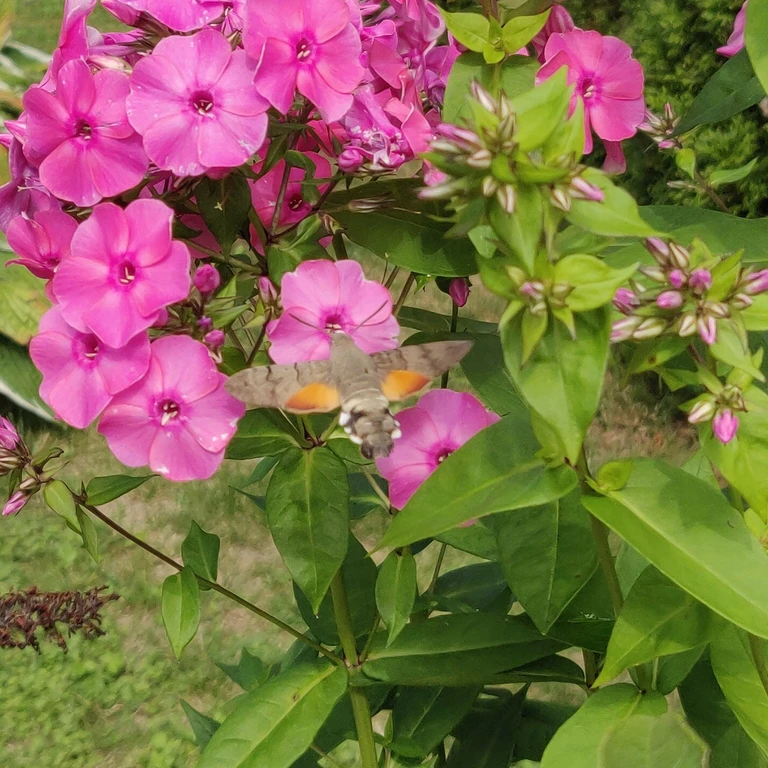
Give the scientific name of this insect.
Macroglossum stellatarum
